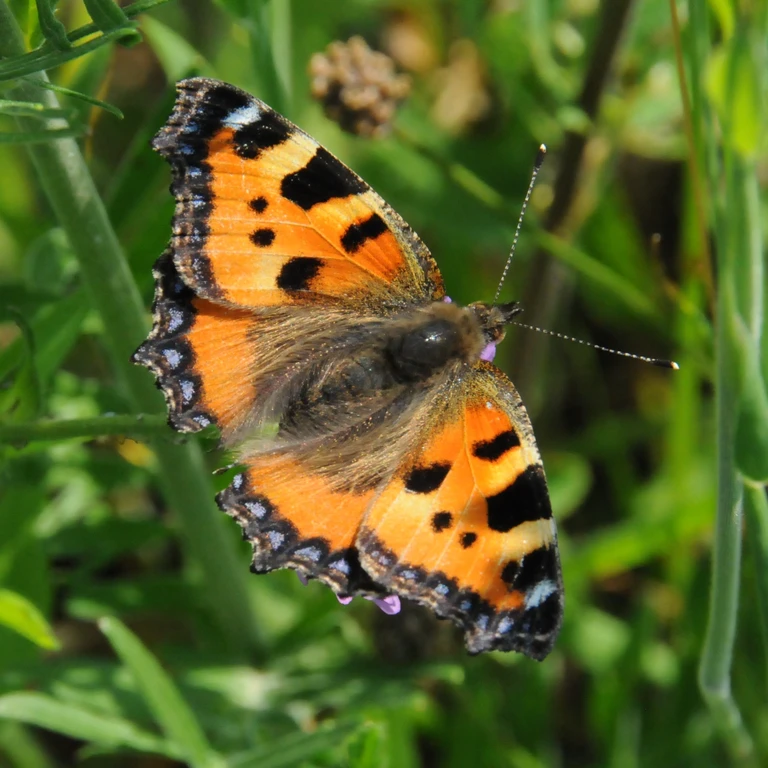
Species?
Aglais urticae
